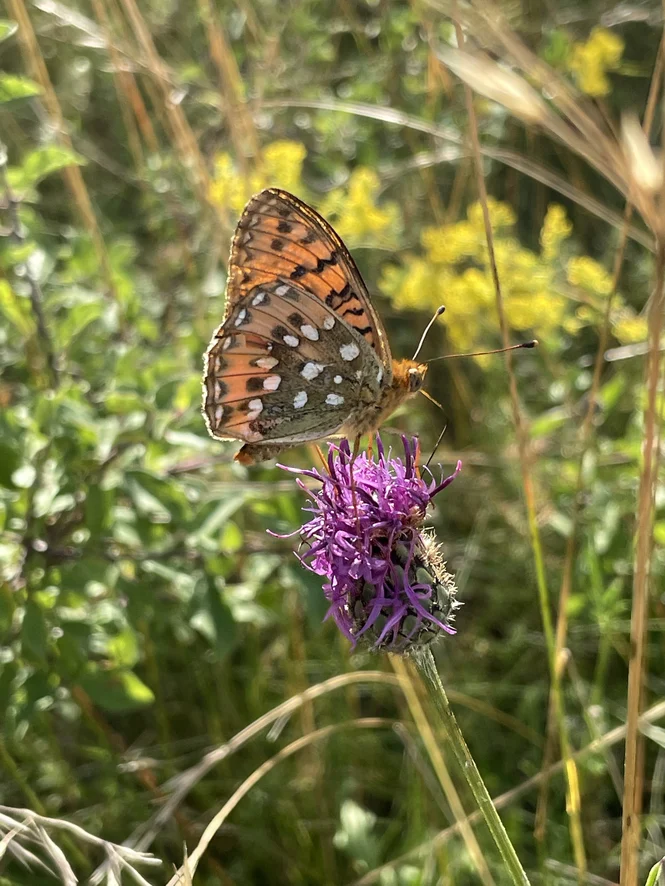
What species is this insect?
Speyeria aglaja
